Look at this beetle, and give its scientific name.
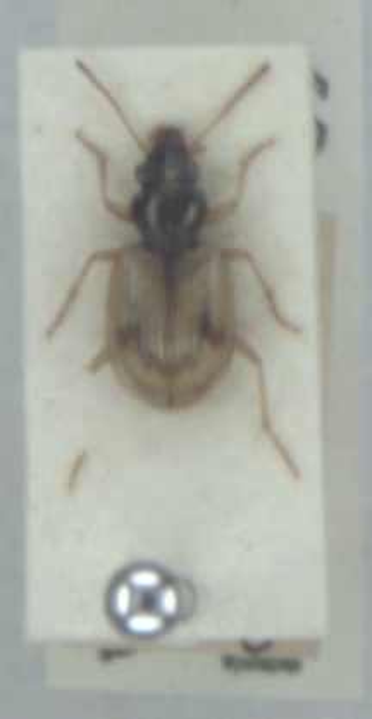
Bembidion pallidipenne
